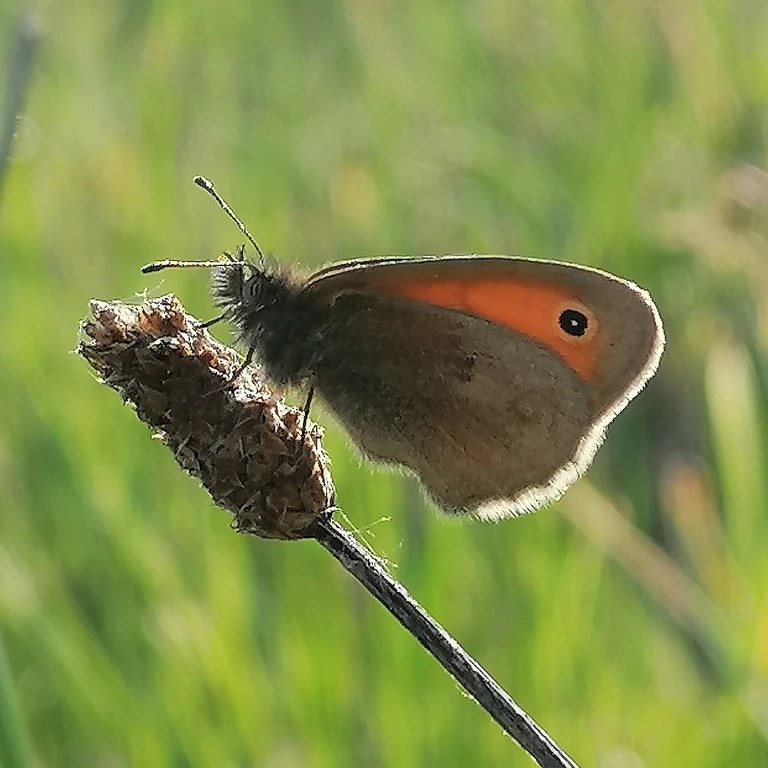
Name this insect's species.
Coenonympha pamphilus
